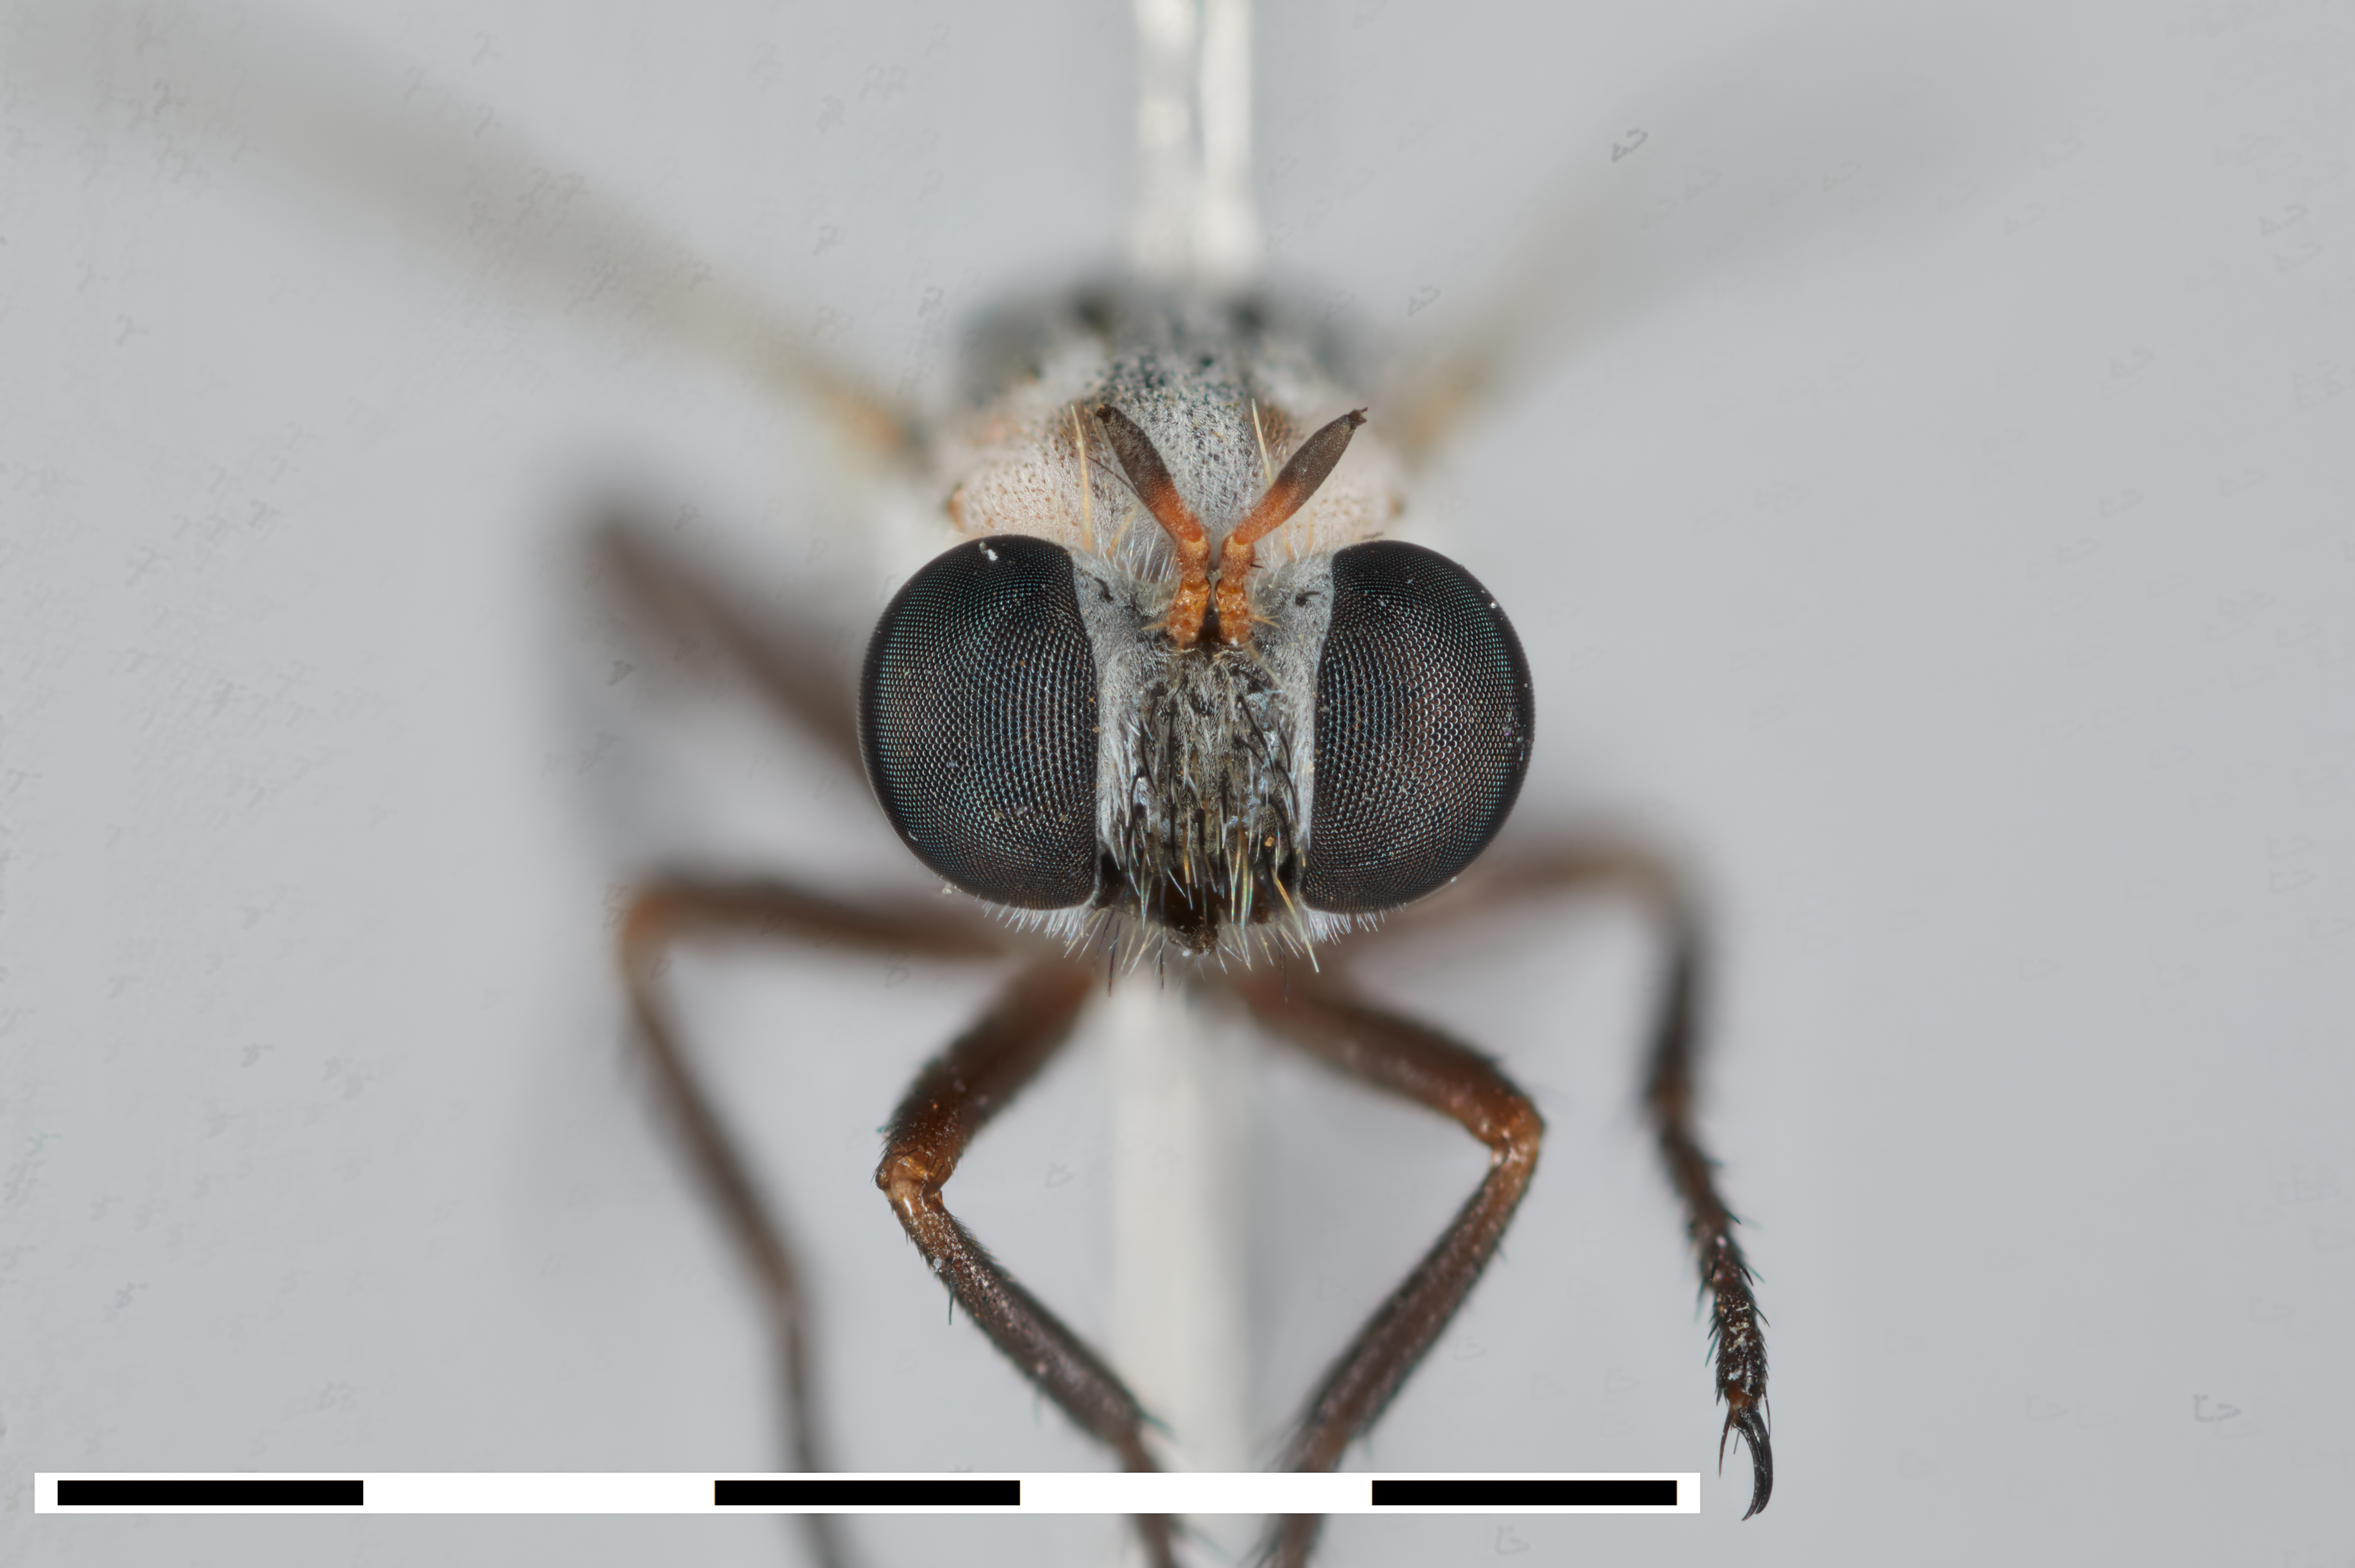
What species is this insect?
Anypodetus fasciatus
